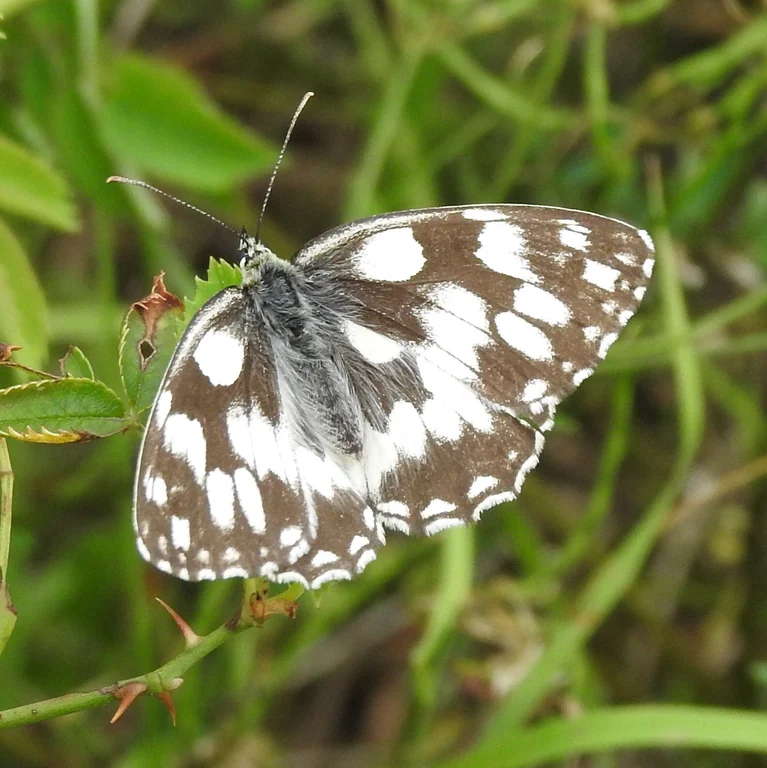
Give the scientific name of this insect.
Melanargia galathea
